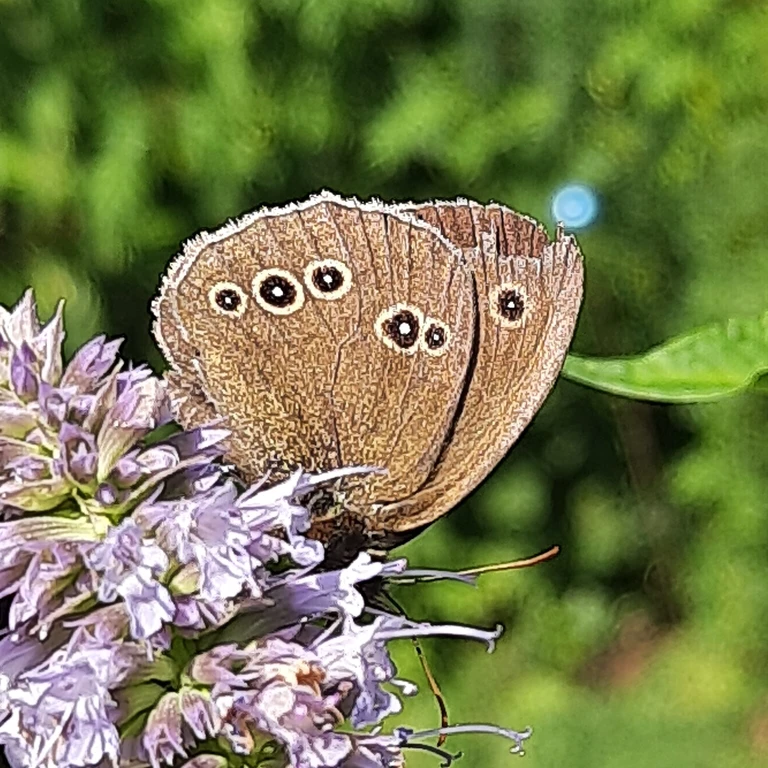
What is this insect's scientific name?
Aphantopus hyperantus
